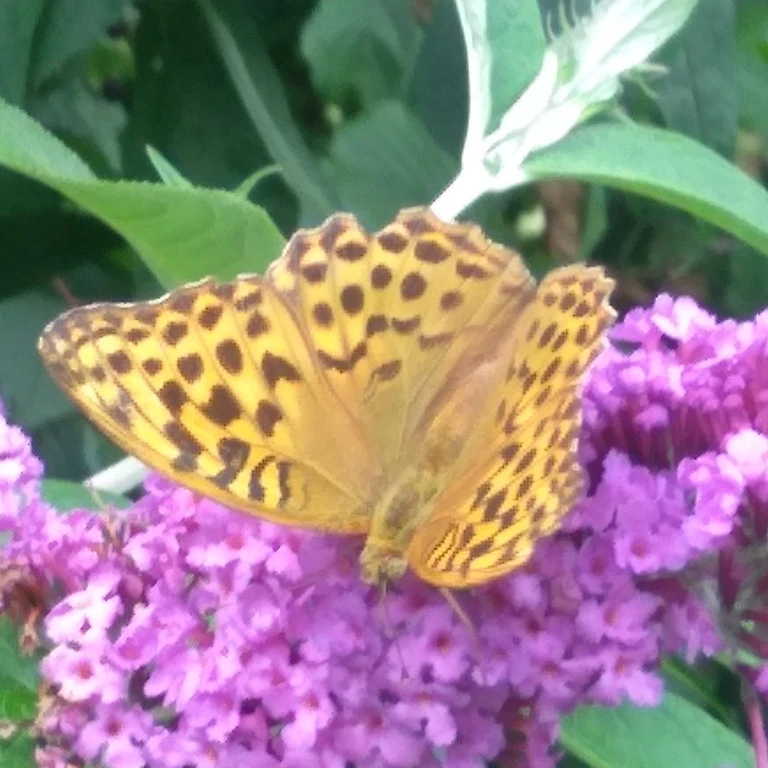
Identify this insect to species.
Argynnis paphia
